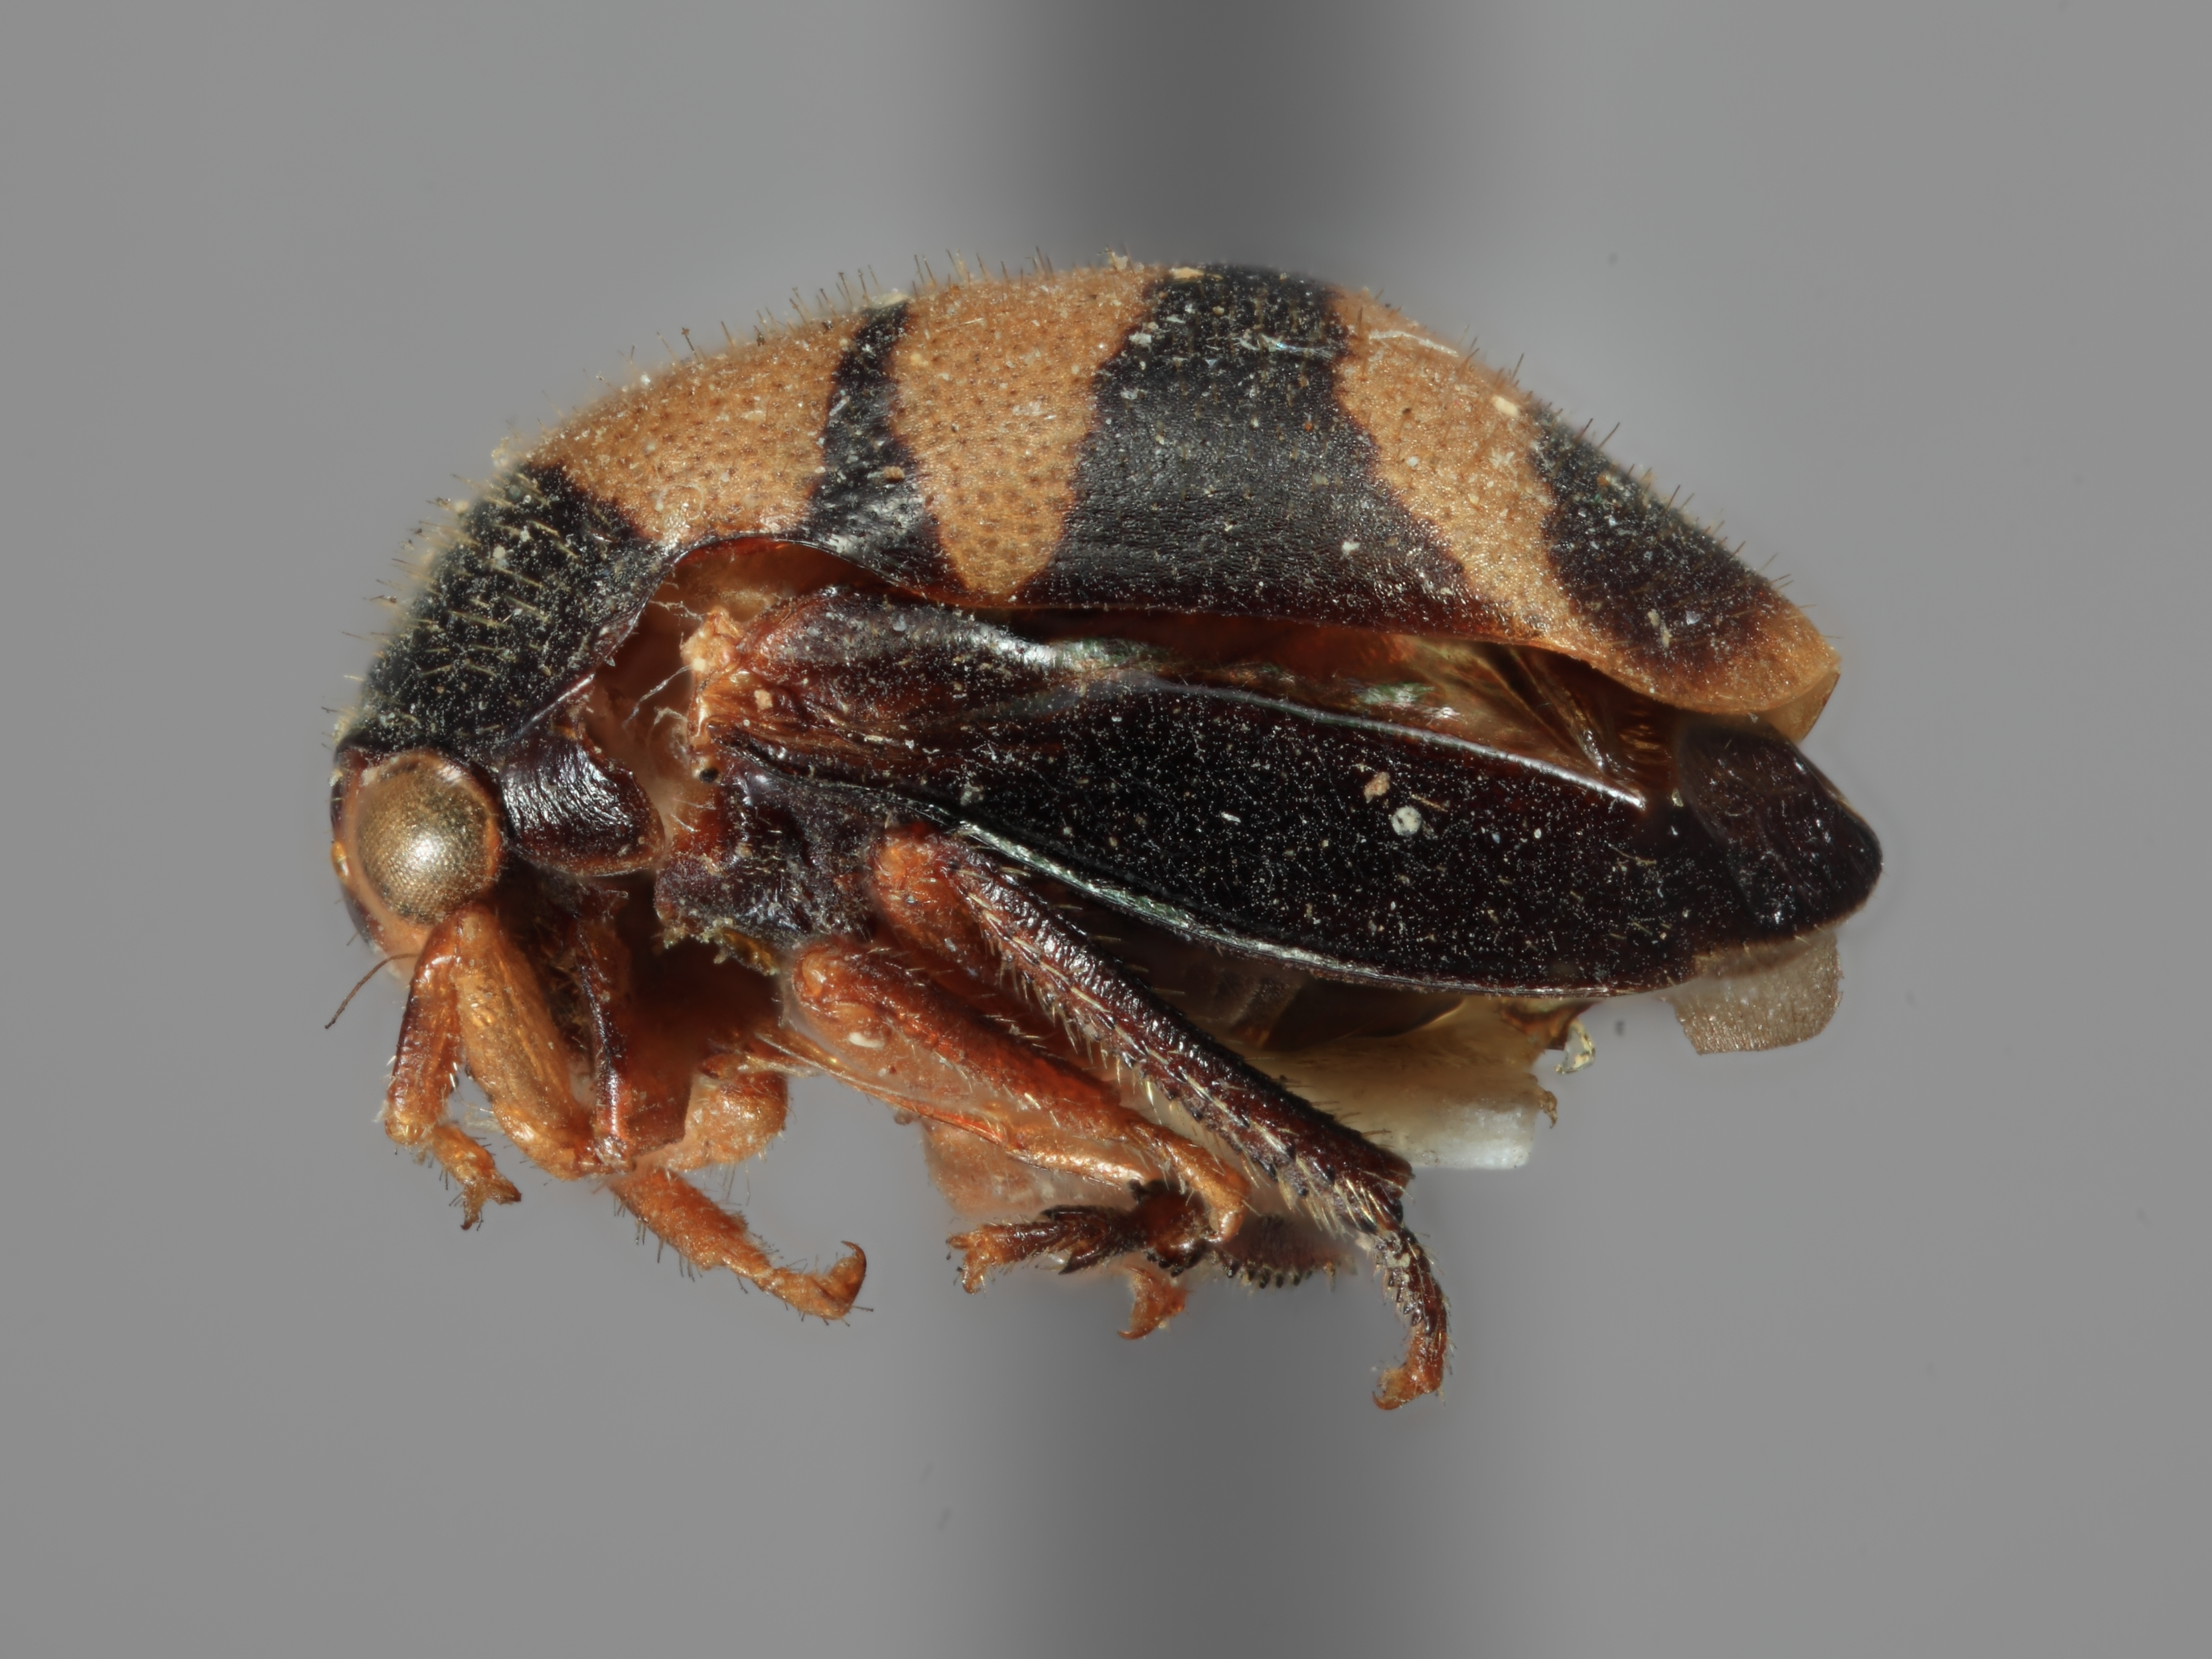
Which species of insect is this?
Tragopa zebra
